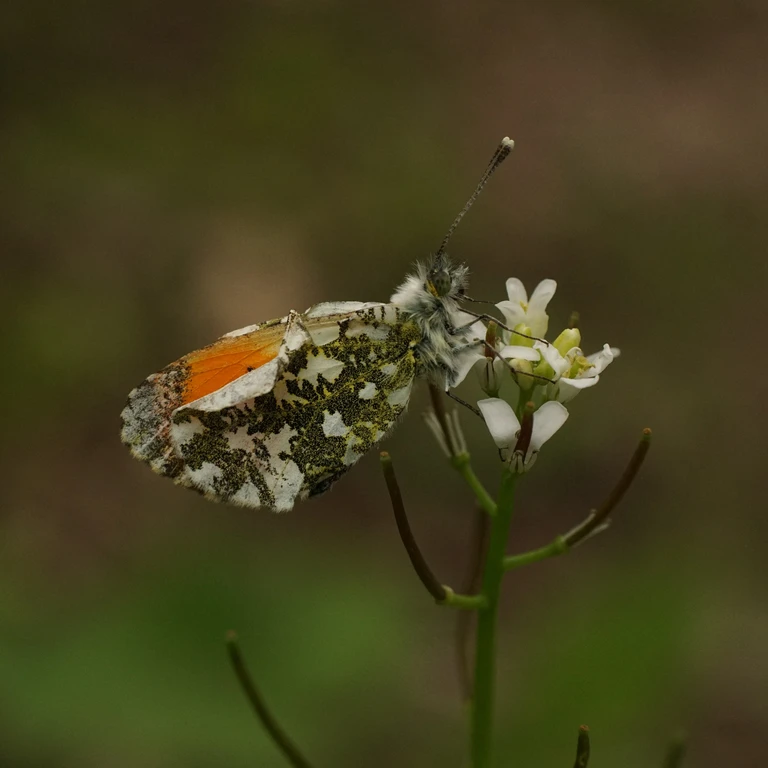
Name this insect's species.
Anthocharis cardamines
